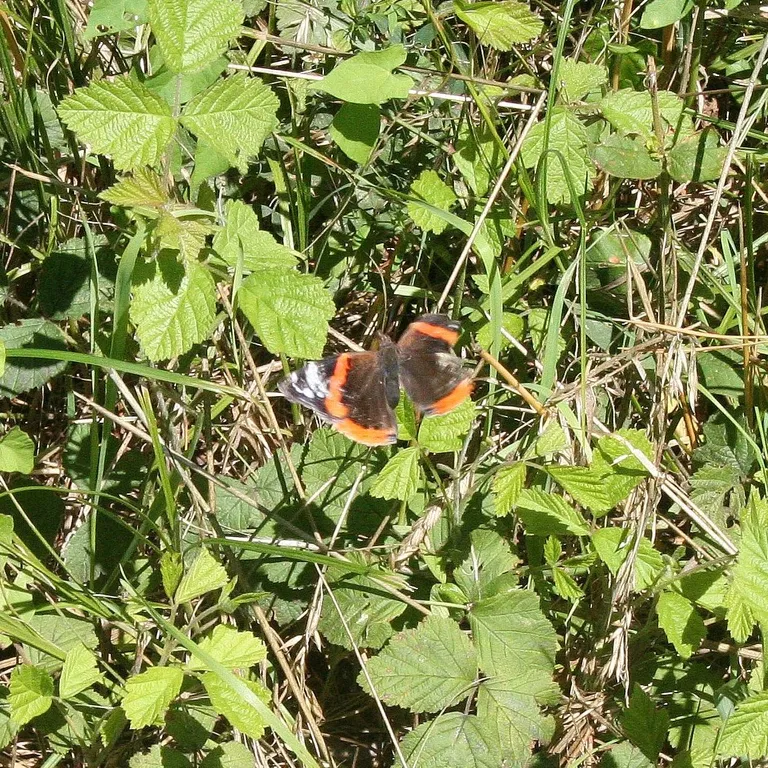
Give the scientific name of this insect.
Vanessa atalanta
